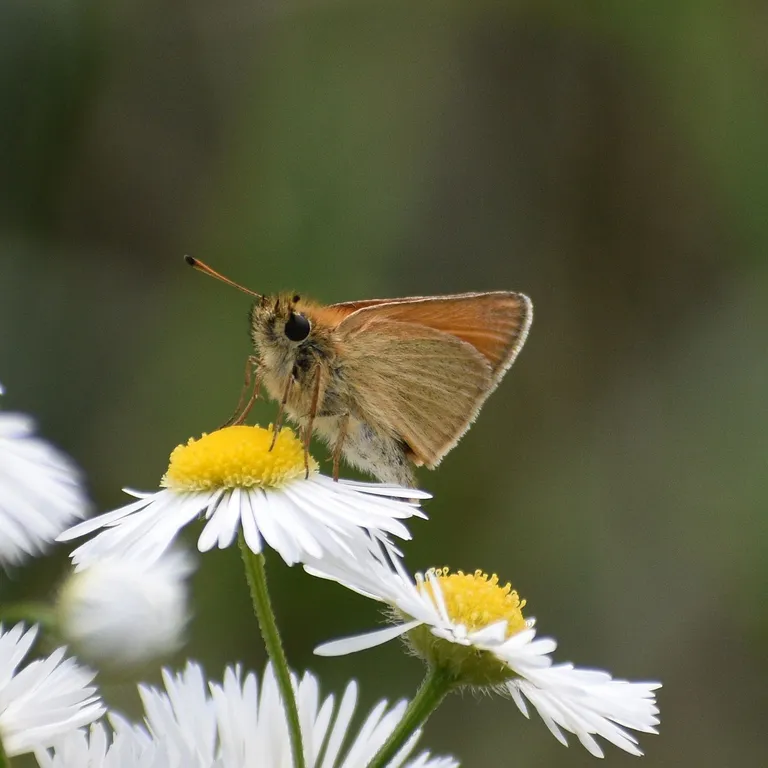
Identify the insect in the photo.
Thymelicus lineola
